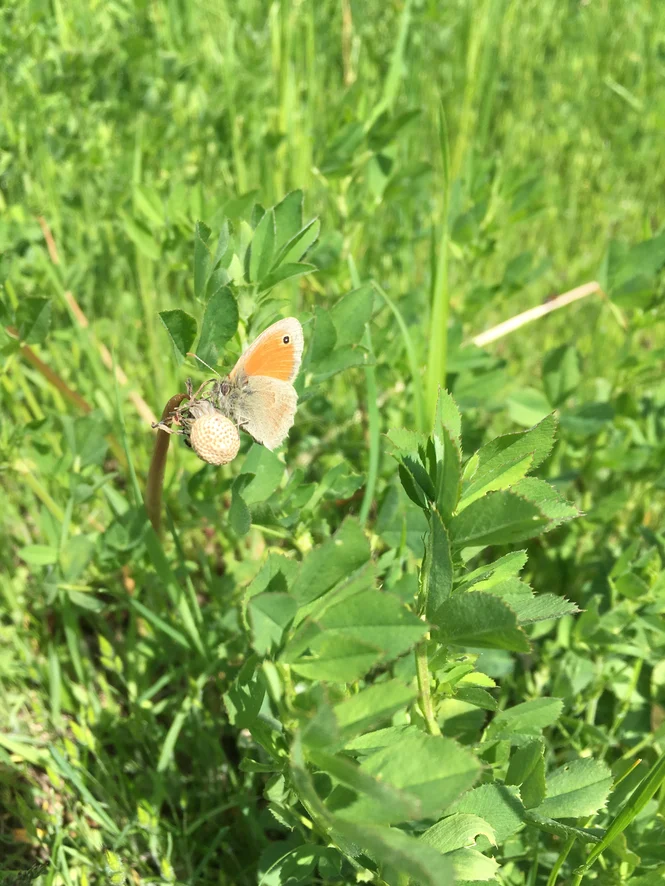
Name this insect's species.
Coenonympha pamphilus
